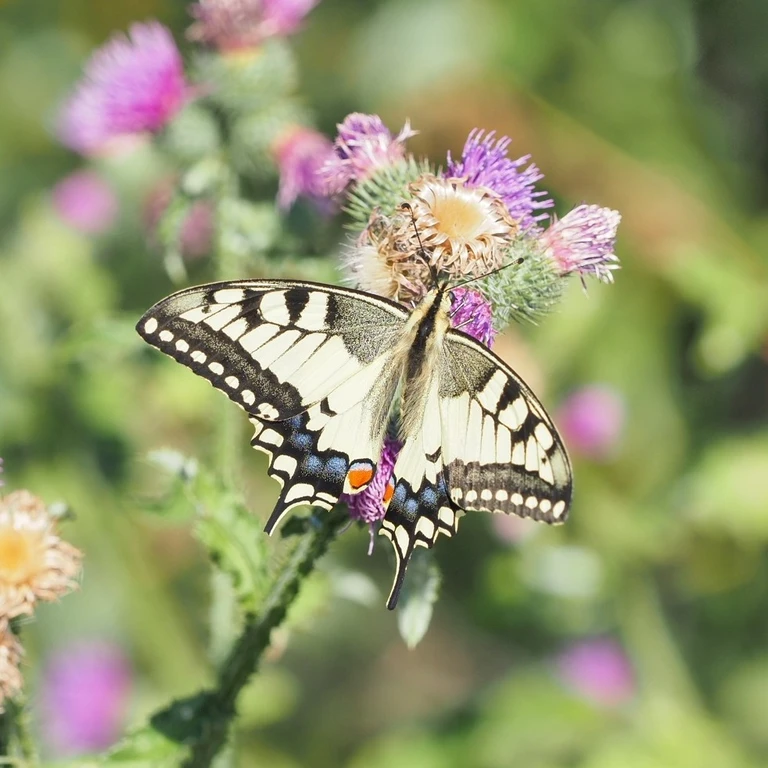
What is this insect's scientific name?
Papilio machaon
